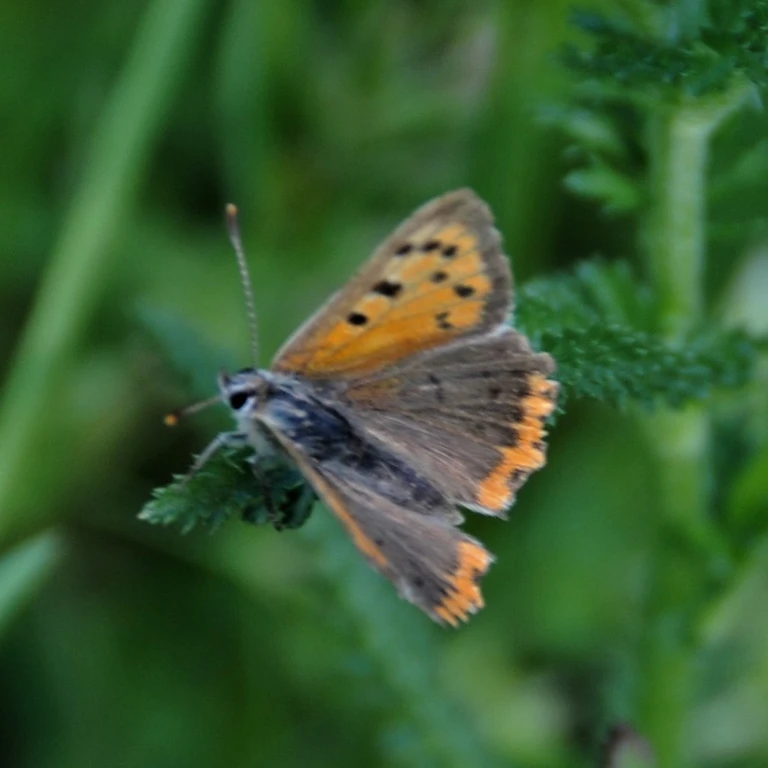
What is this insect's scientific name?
Lycaena phlaeas
